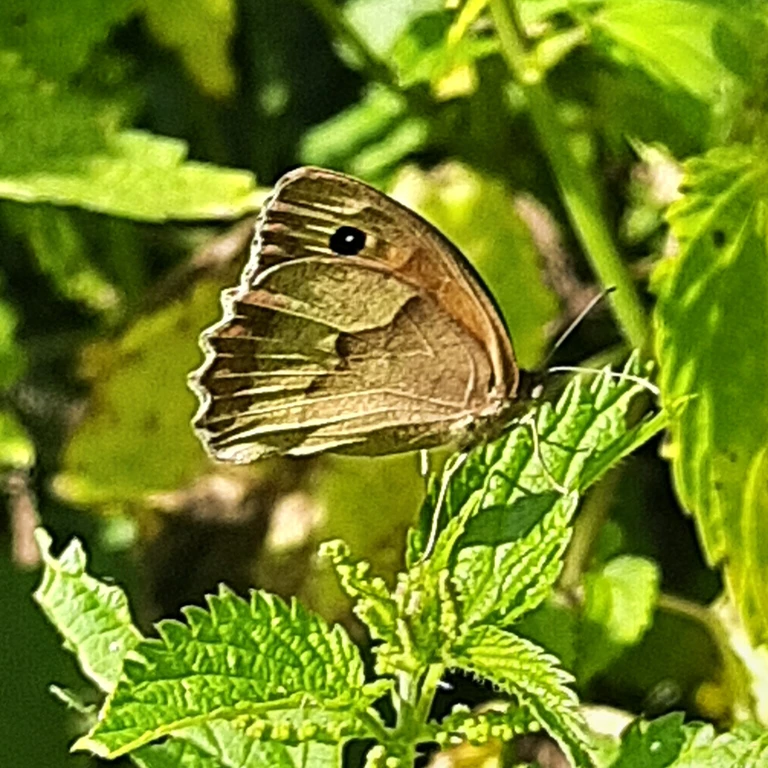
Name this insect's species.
Maniola jurtina
